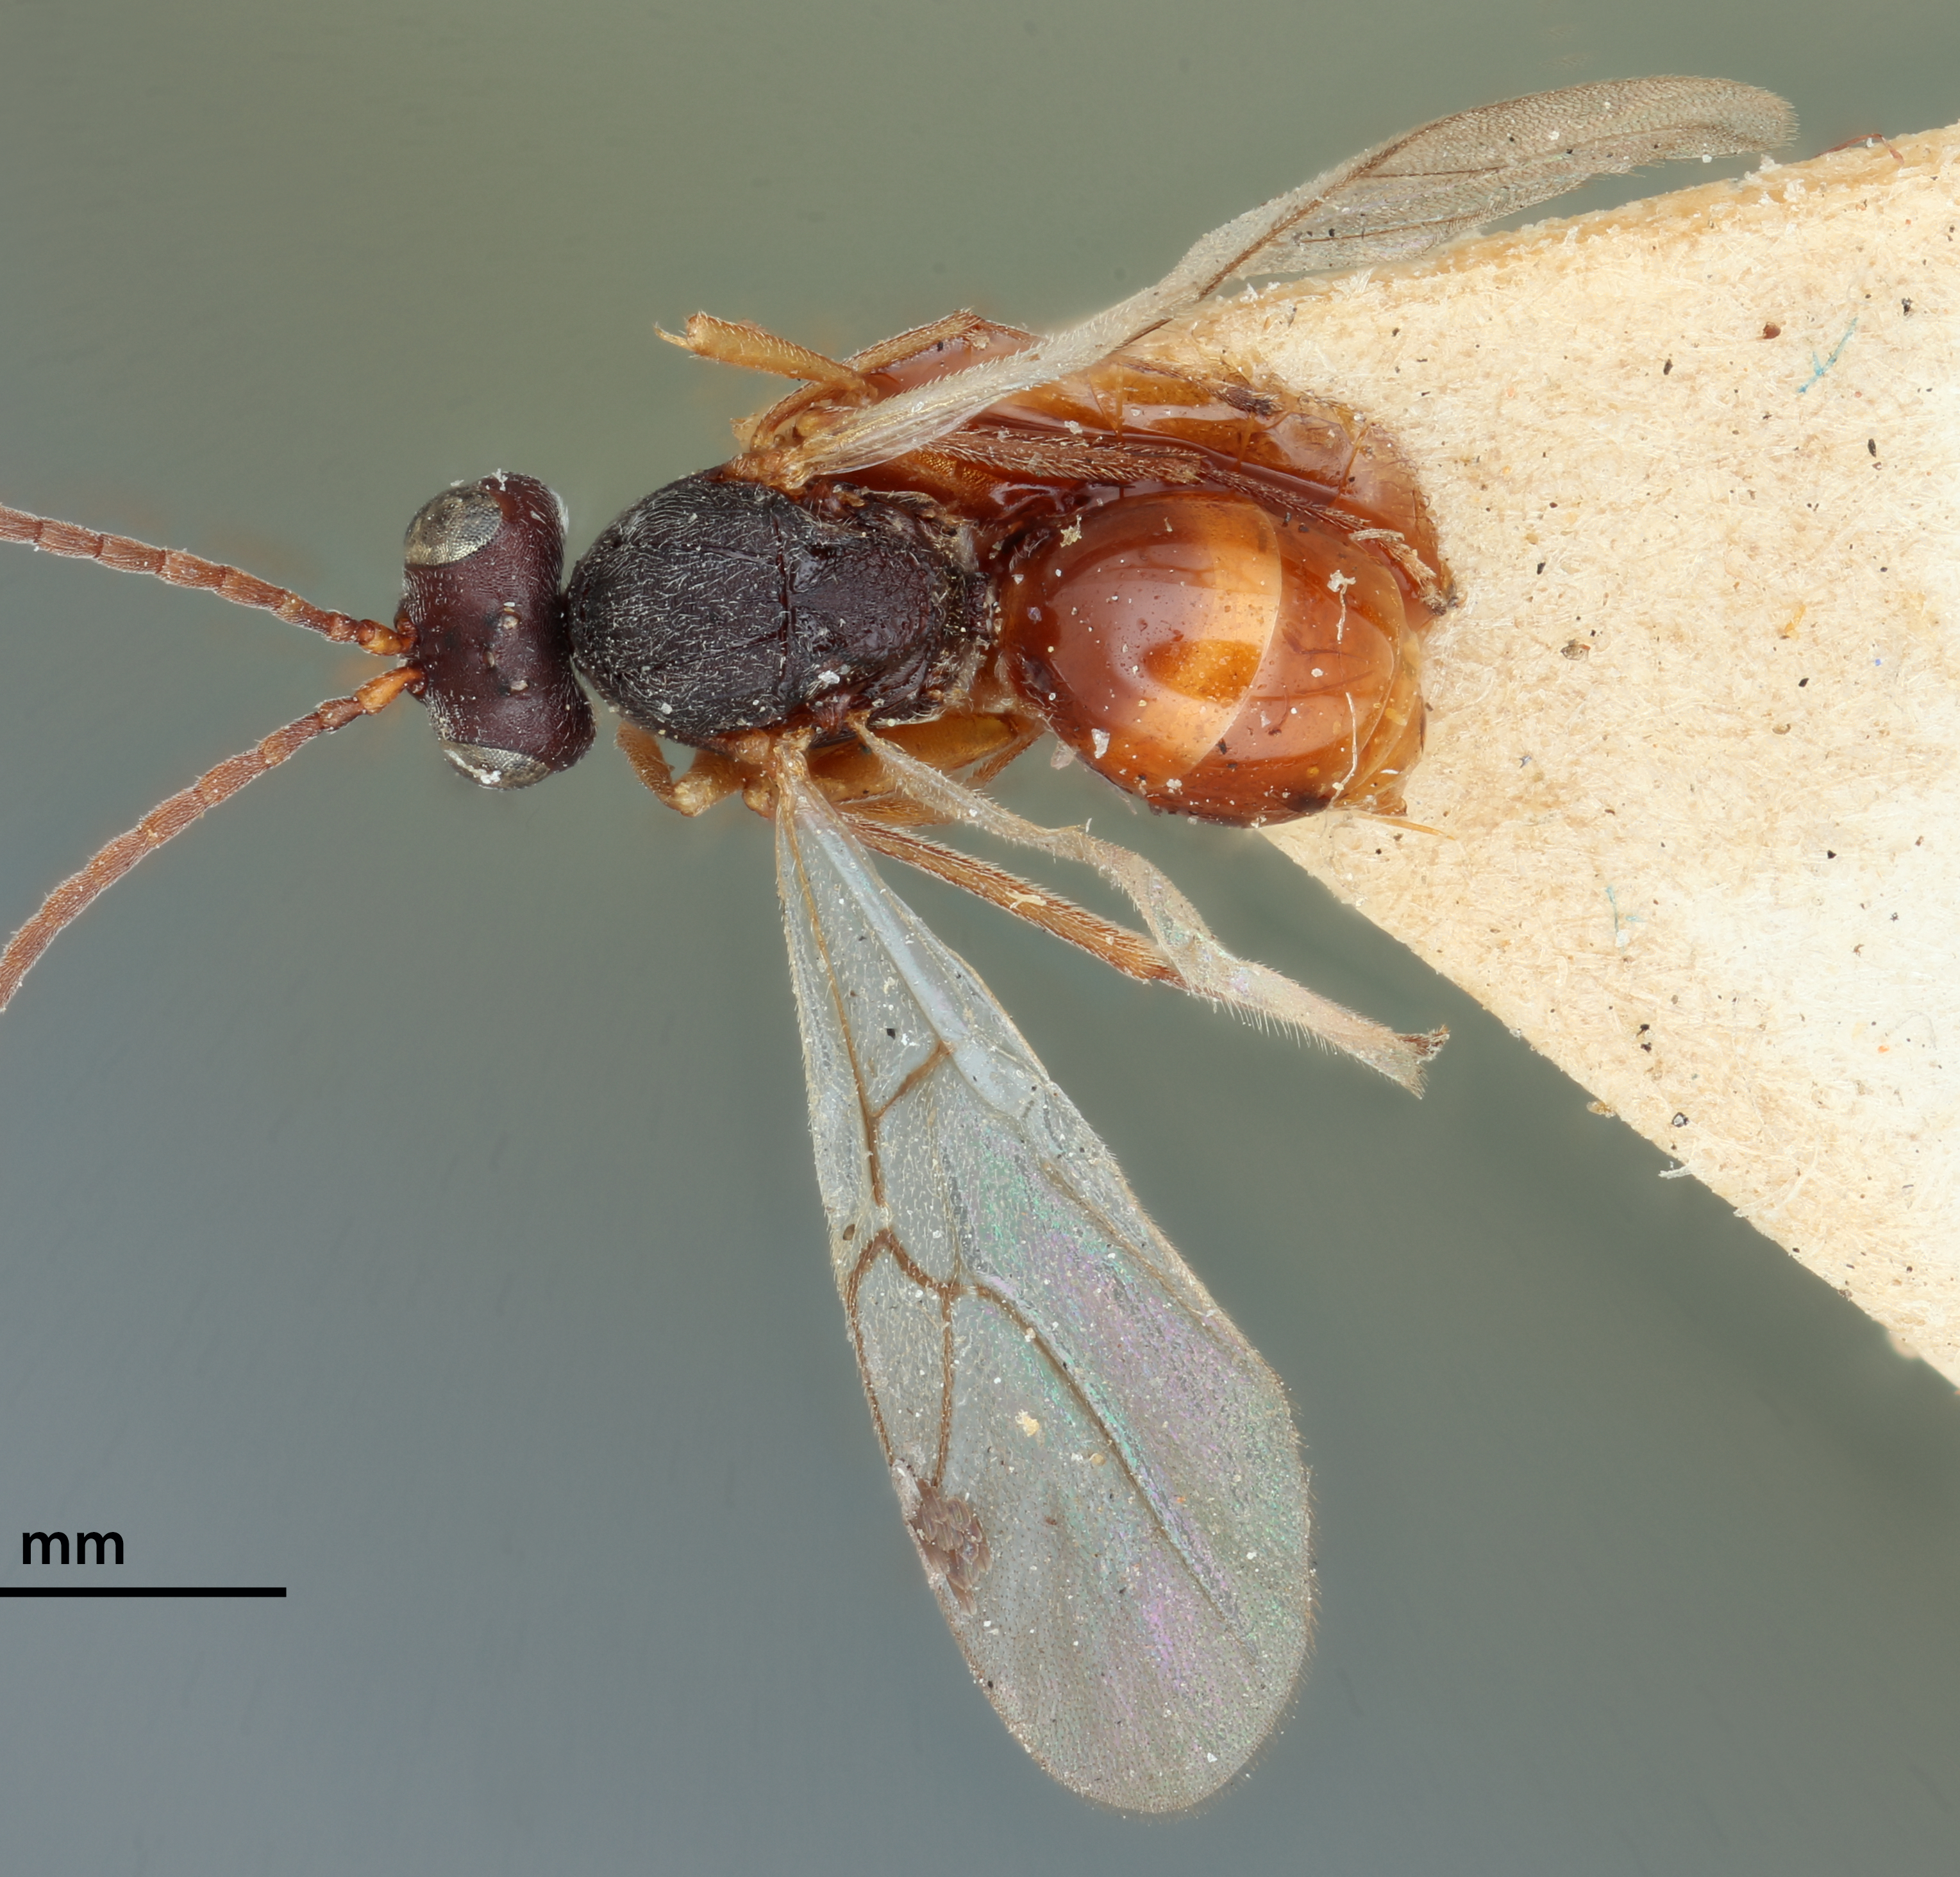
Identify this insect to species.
Aulax cavicola
